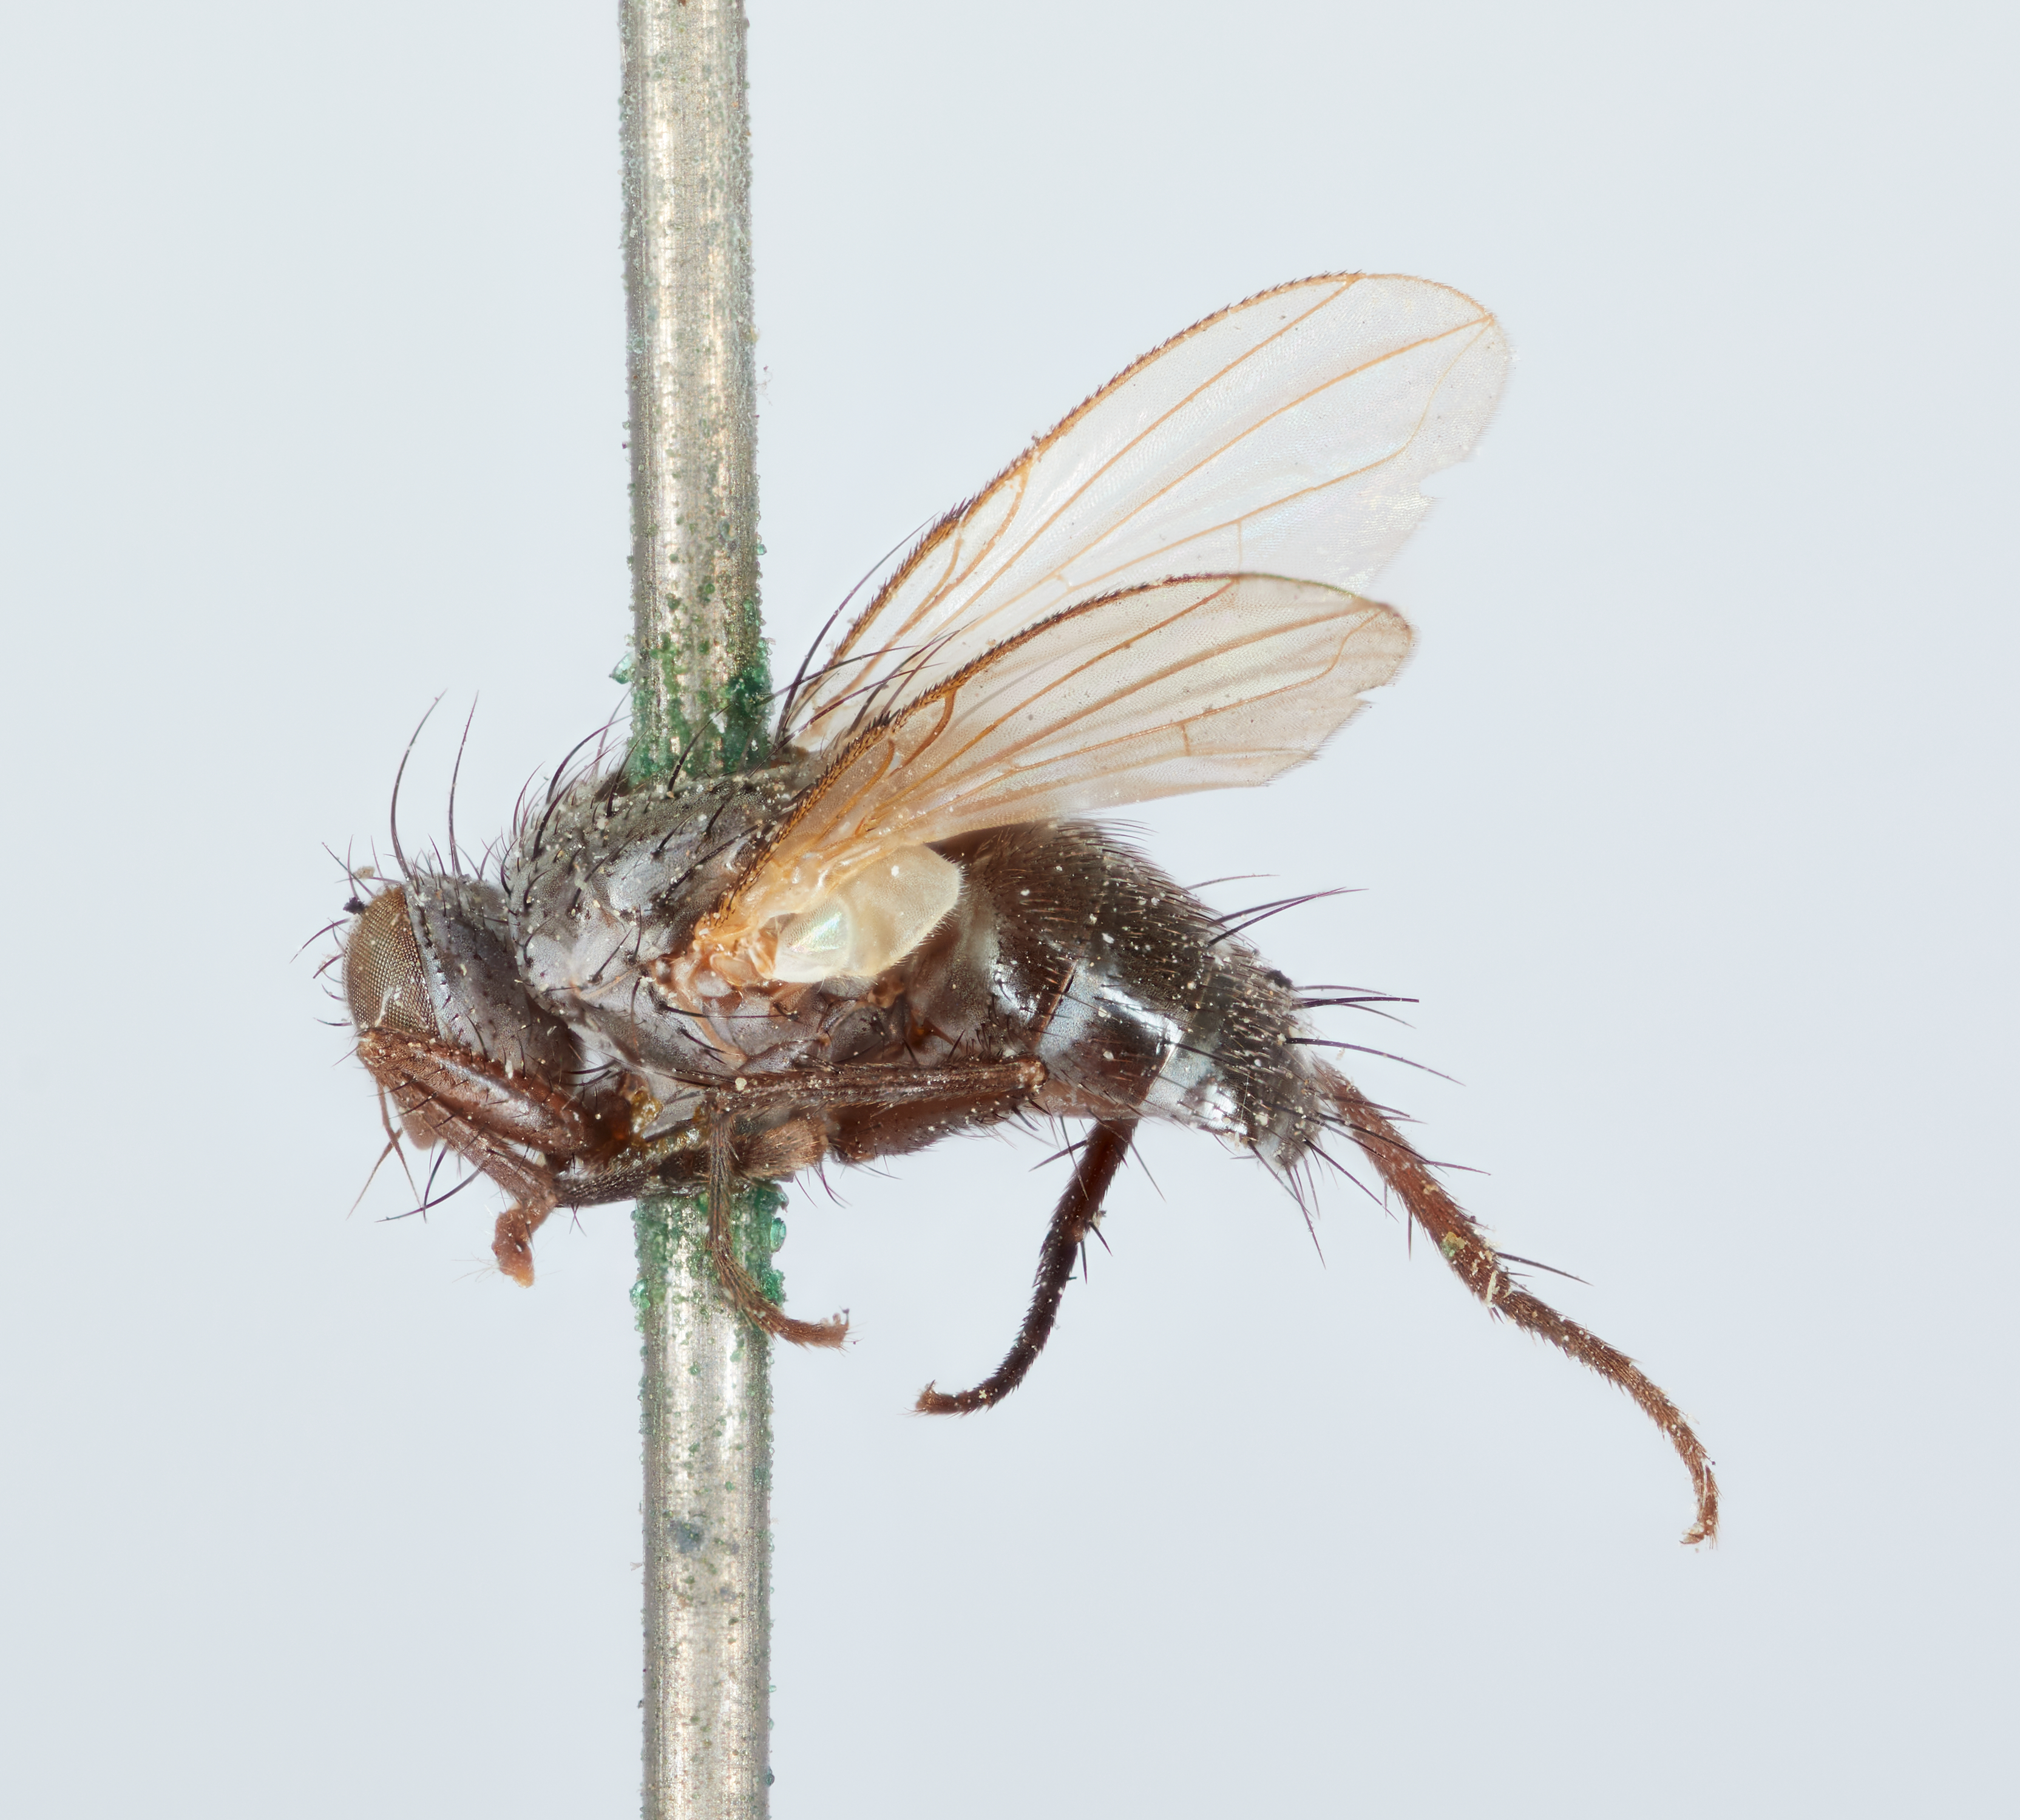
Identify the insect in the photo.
Clausicella tarsalis
